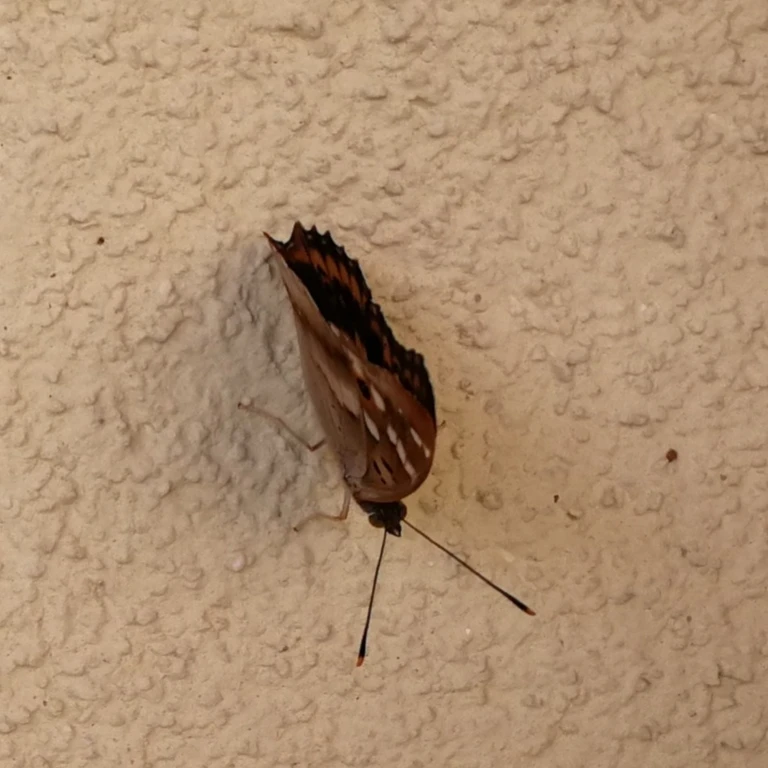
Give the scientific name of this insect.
Apatura ilia
